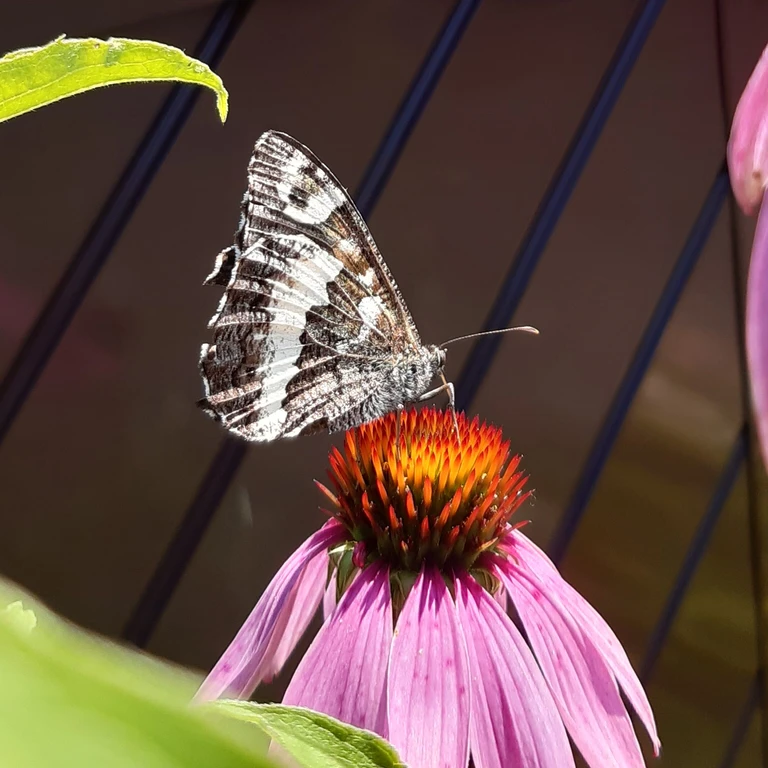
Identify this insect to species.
Brintesia circe
